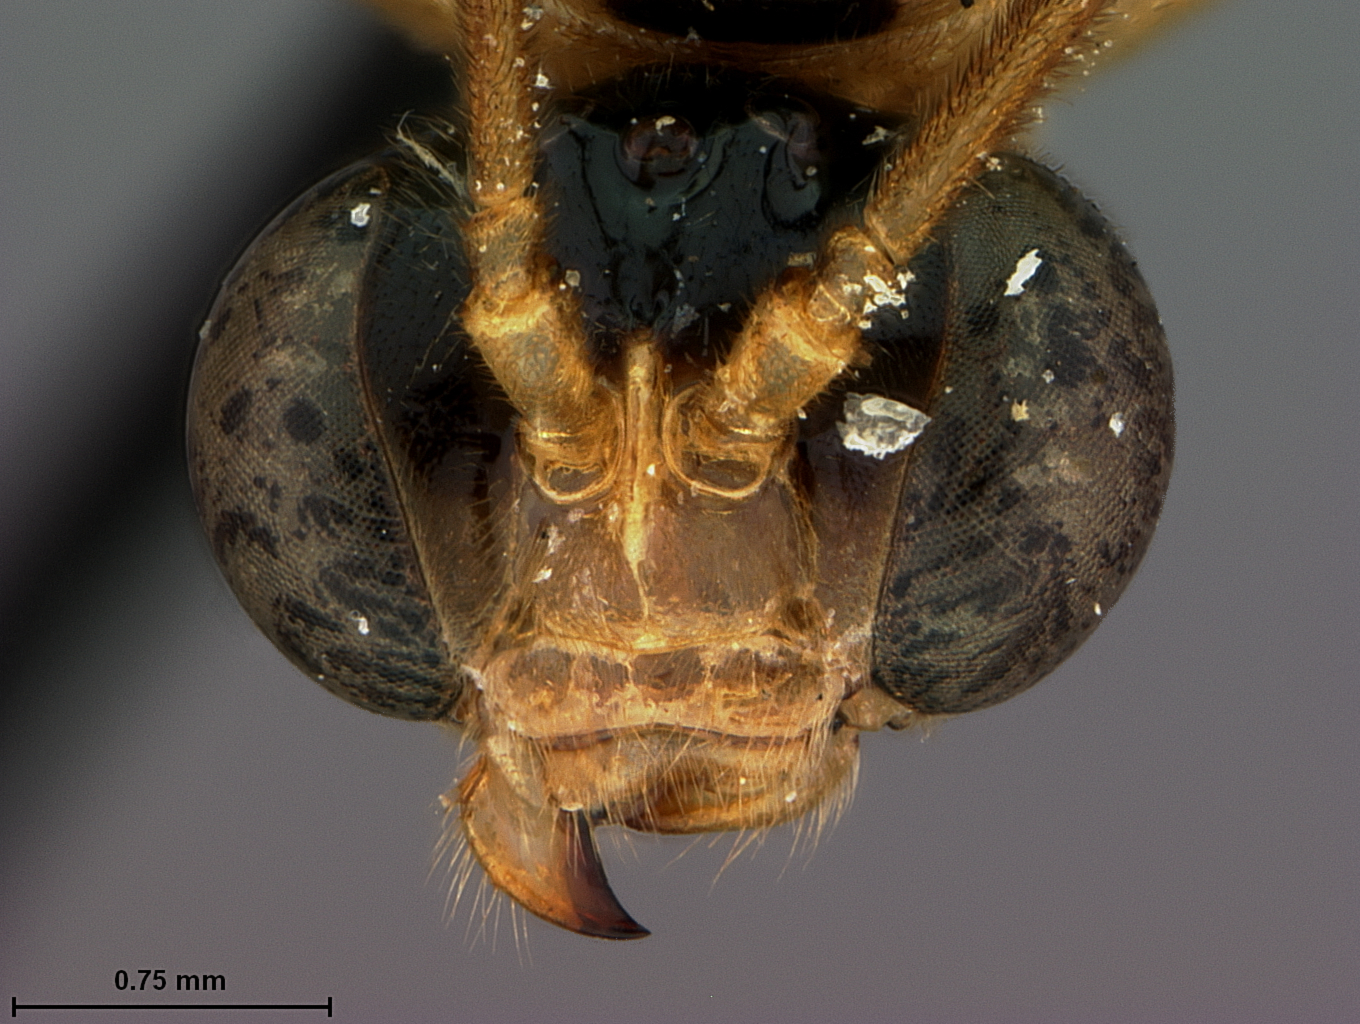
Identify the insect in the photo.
Didymia unifasciata
